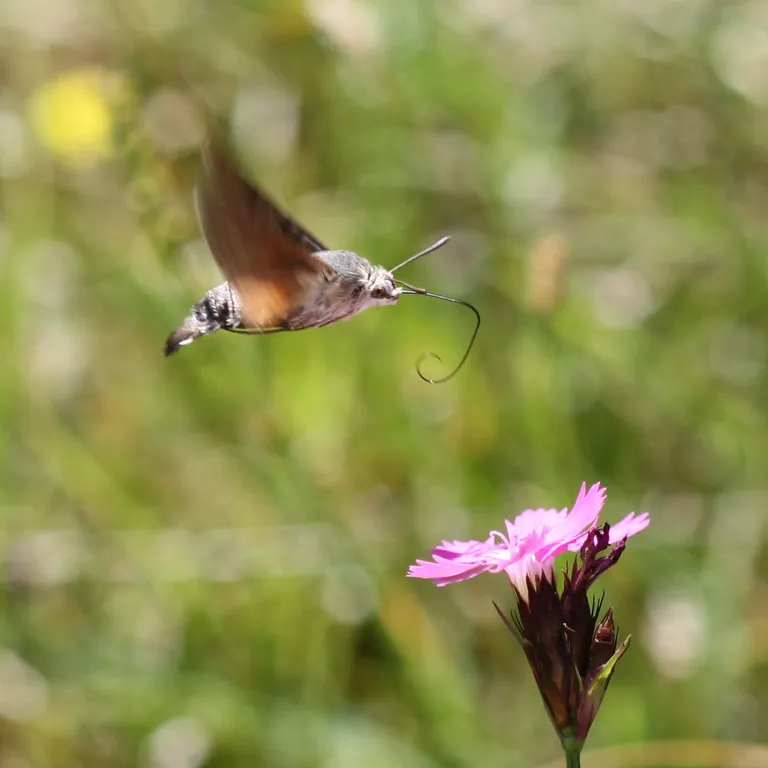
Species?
Macroglossum stellatarum
